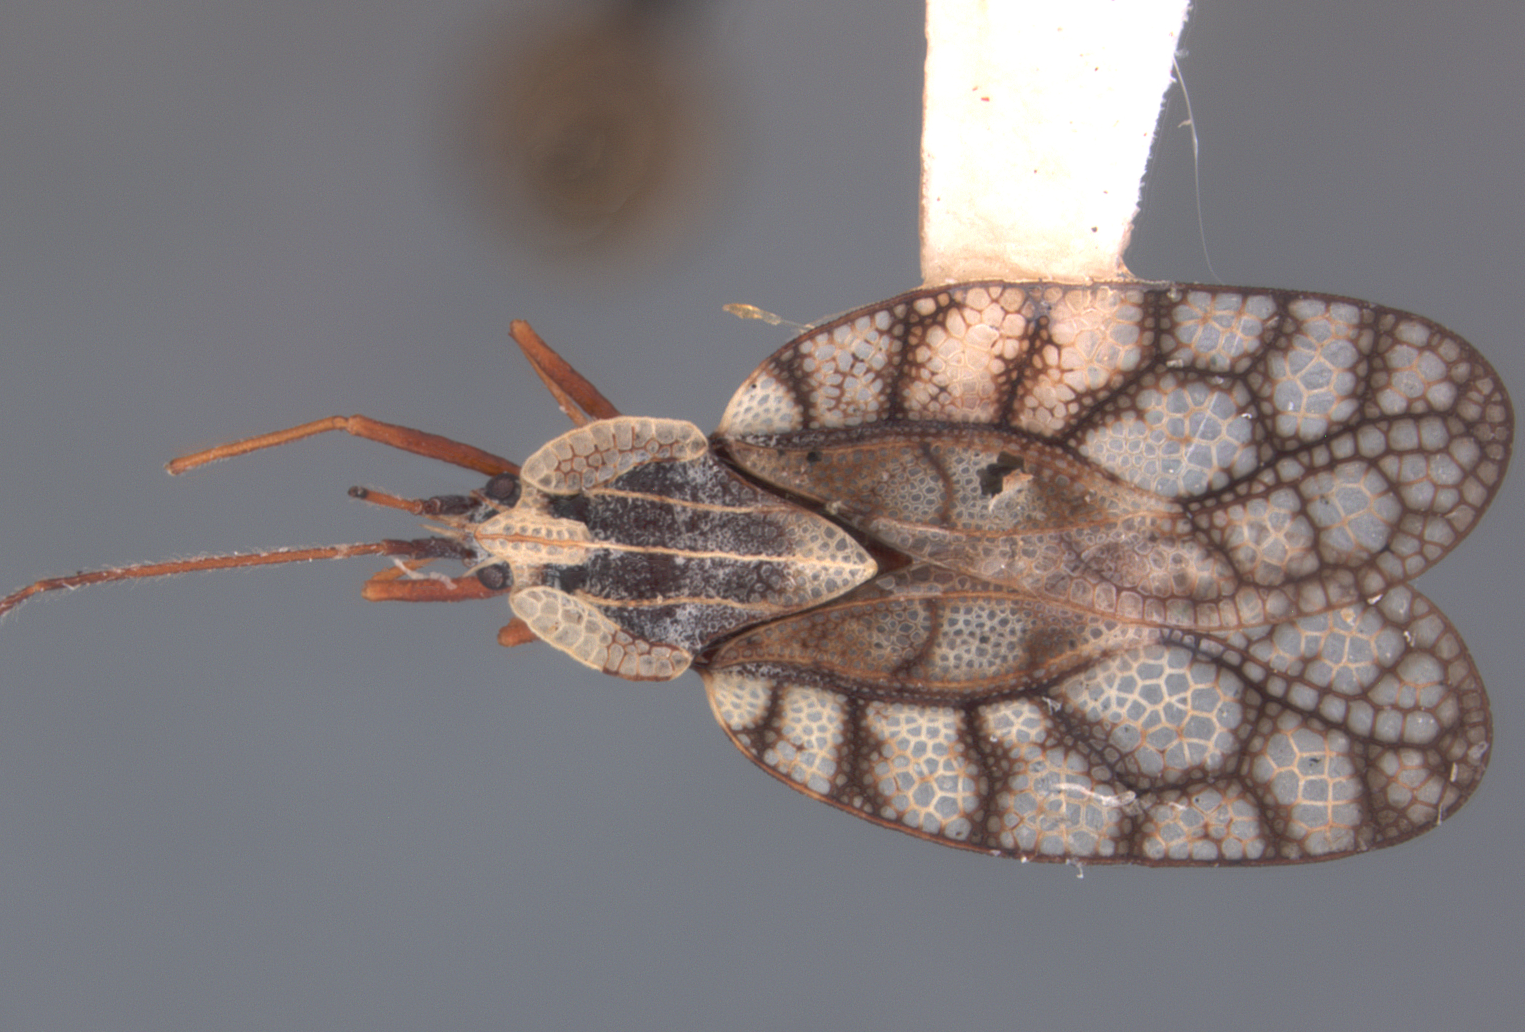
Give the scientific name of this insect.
Leptodictya elitha
